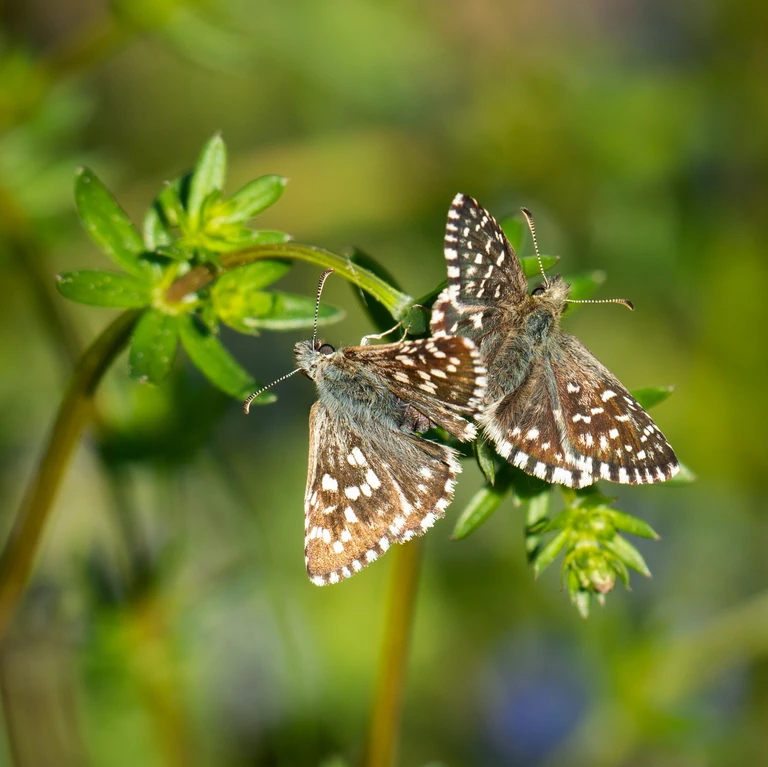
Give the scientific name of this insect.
Pyrgus malvae
